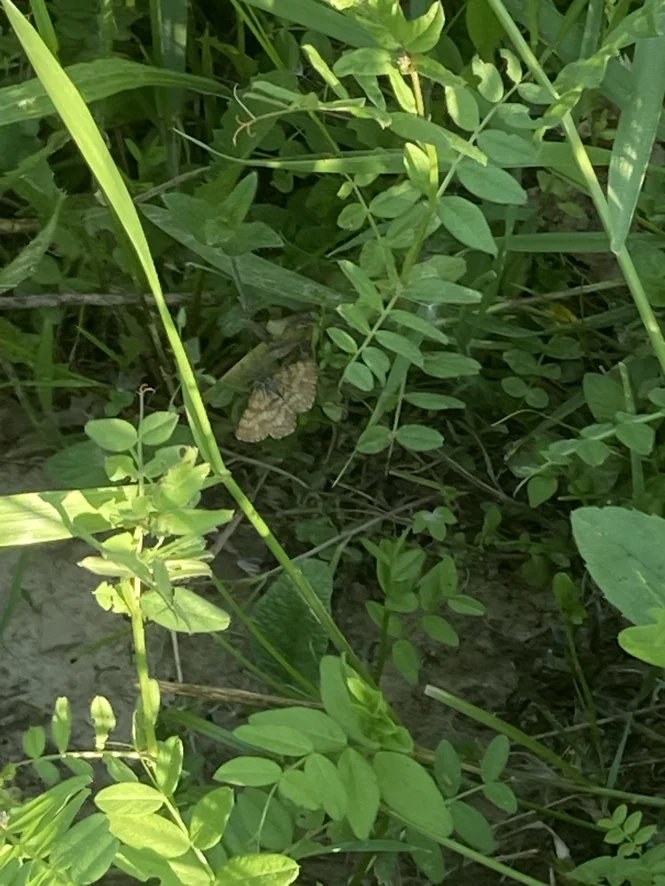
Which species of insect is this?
Ematurga atomaria
